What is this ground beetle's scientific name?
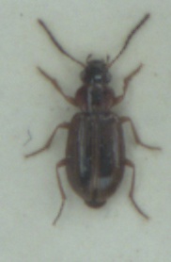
Dicheirotrichus placidus
